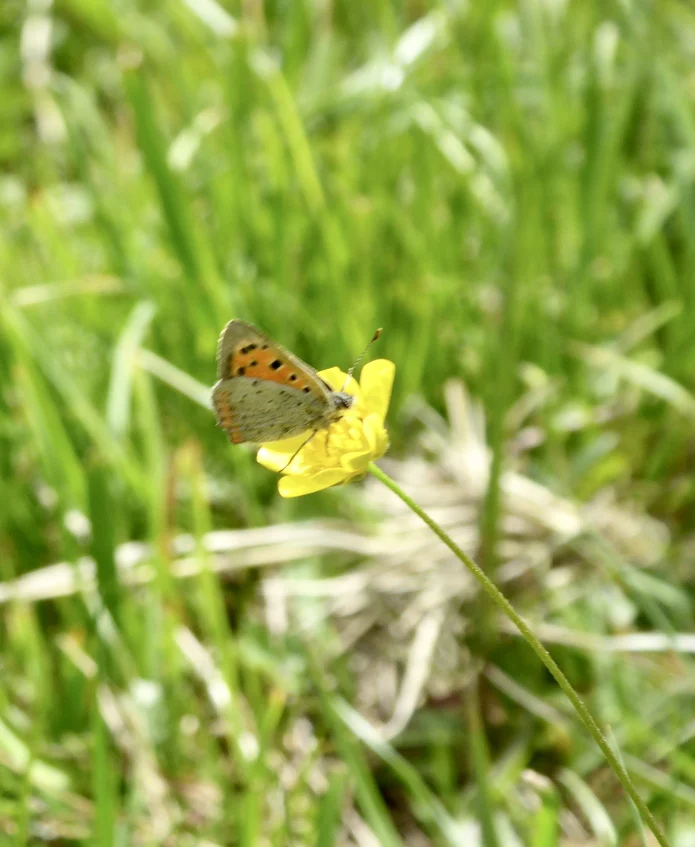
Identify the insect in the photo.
Lycaena phlaeas
